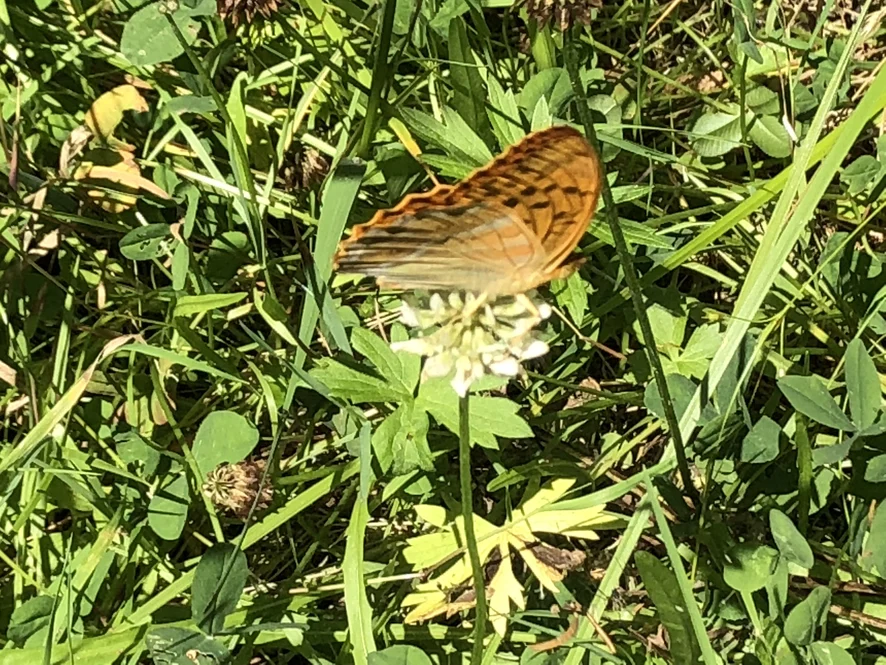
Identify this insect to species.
Argynnis paphia
